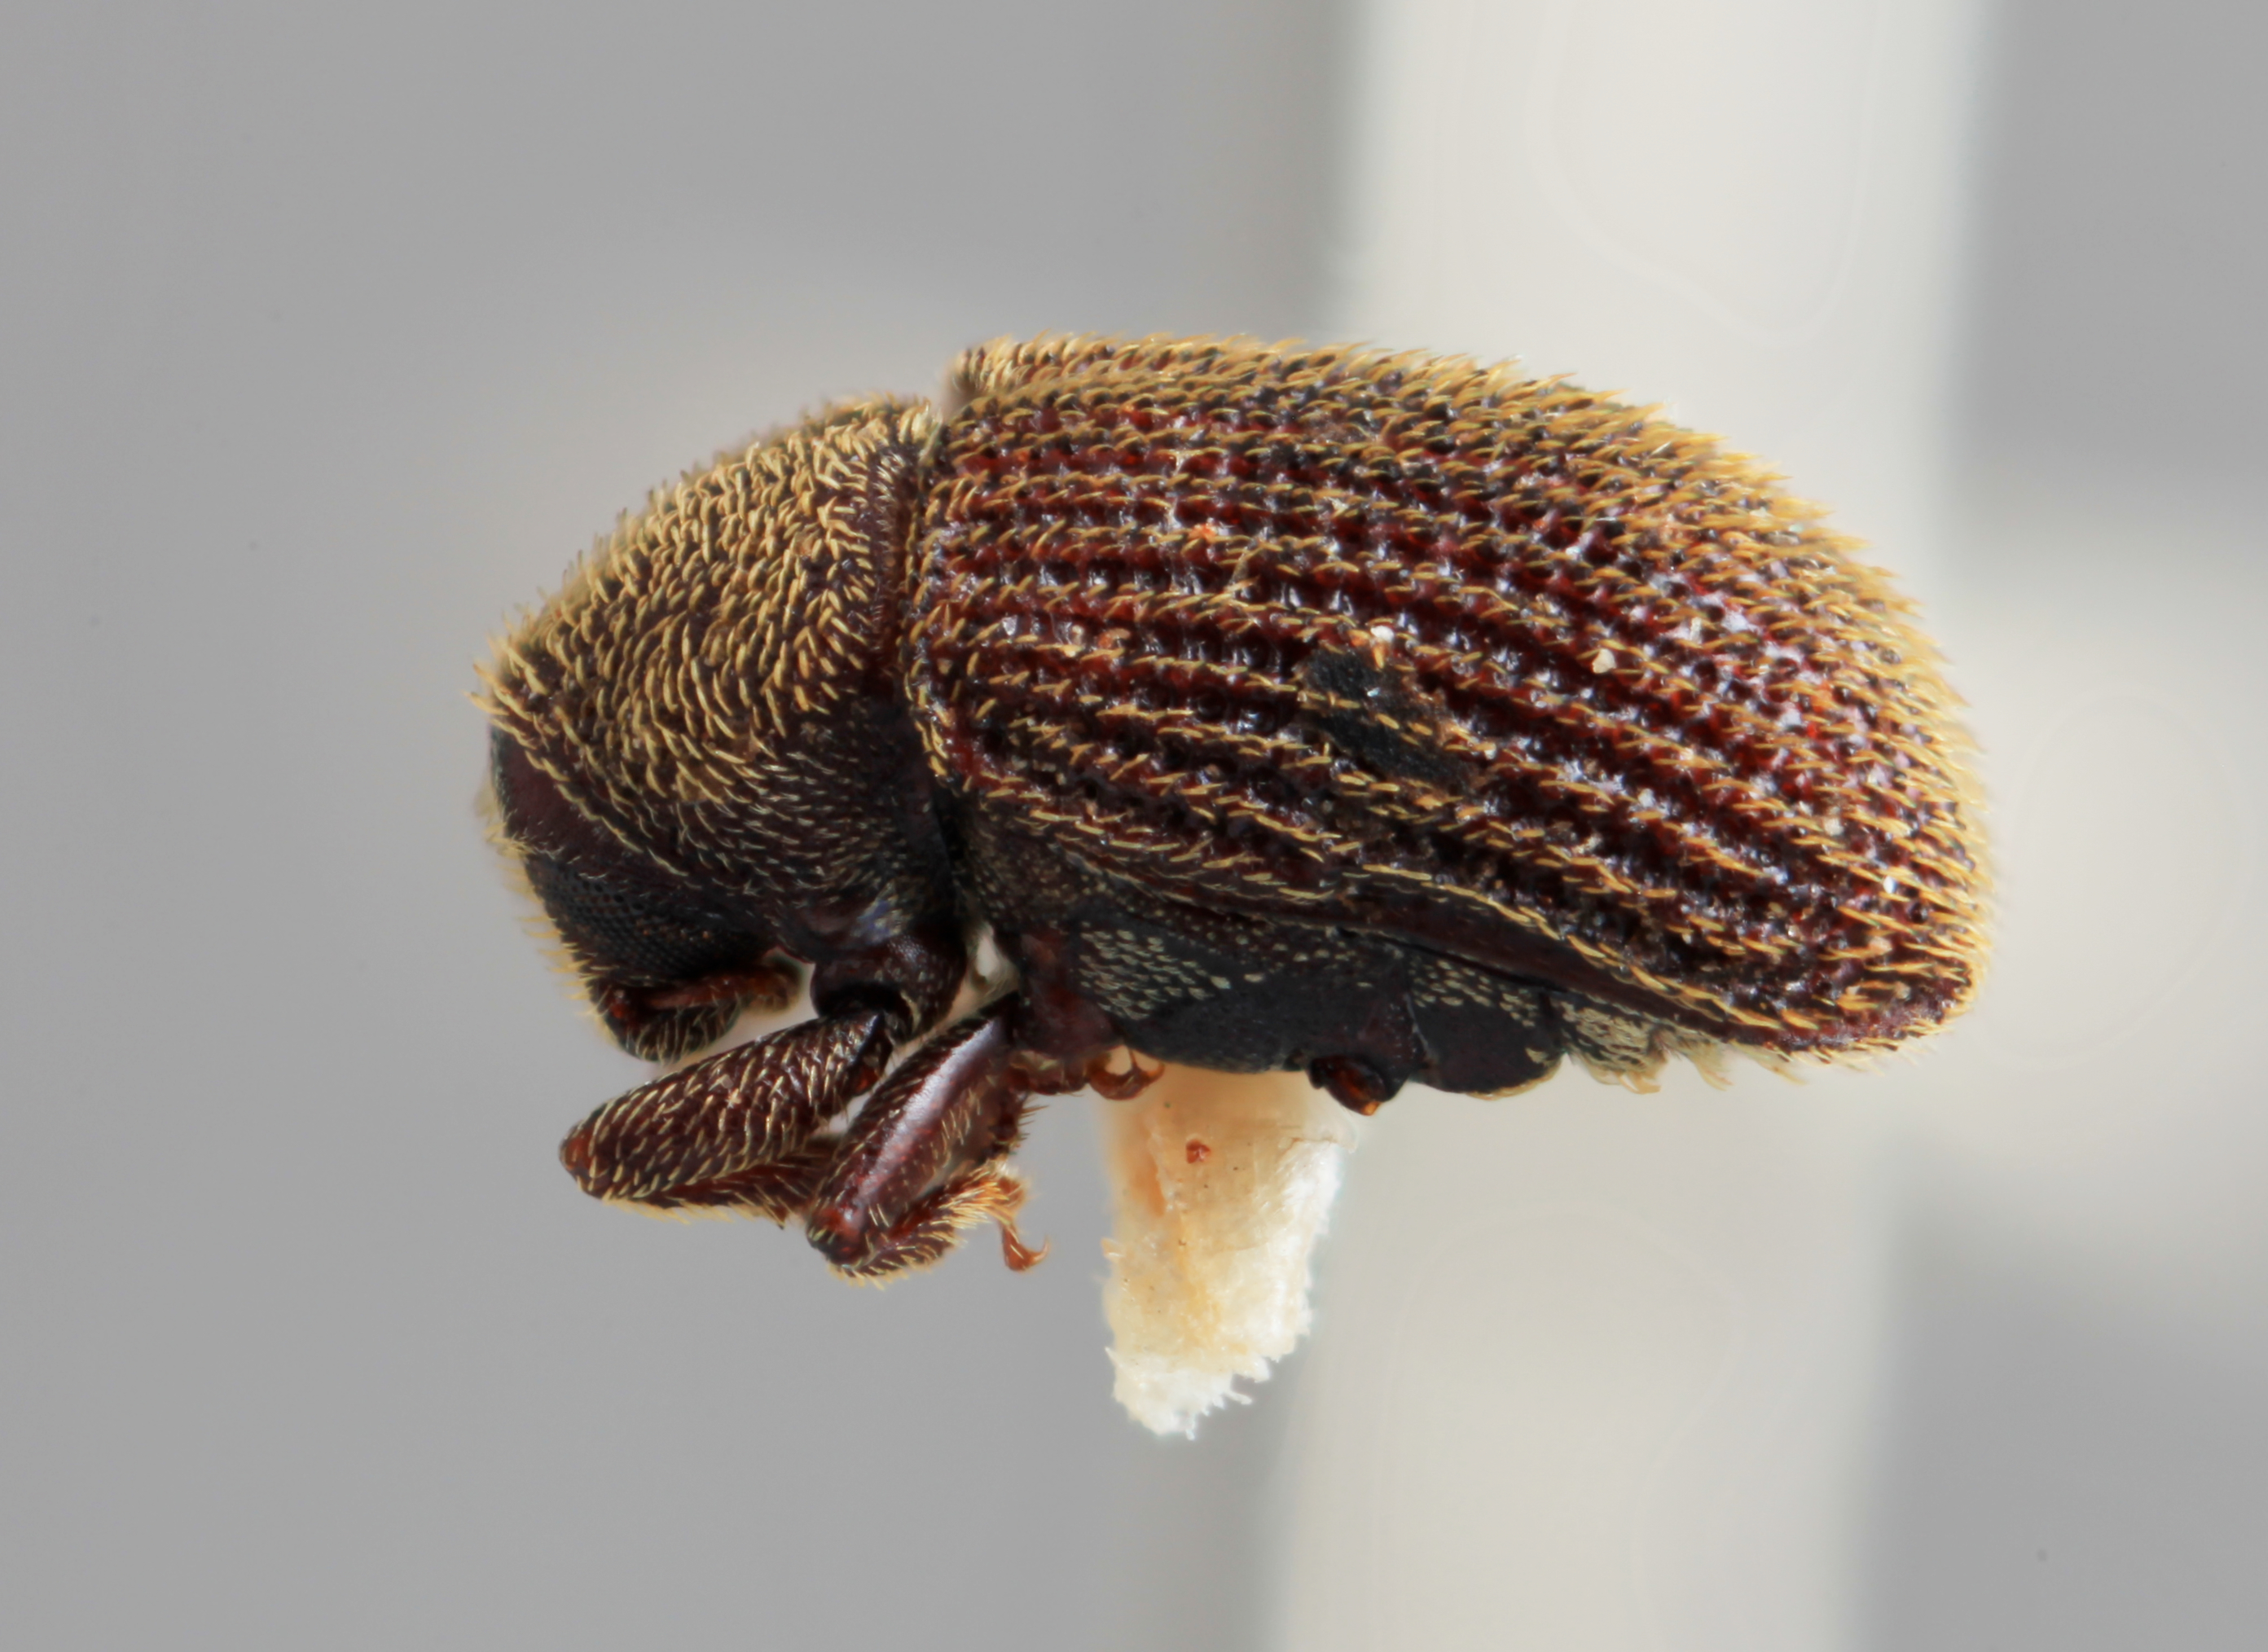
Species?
Pseudoxylechinus rugatus
